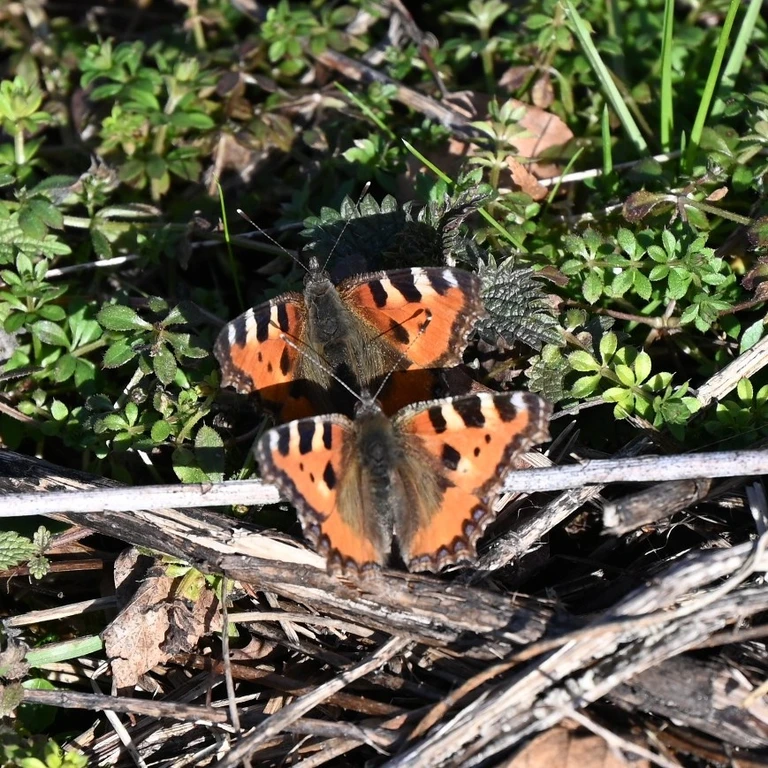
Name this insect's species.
Aglais urticae
